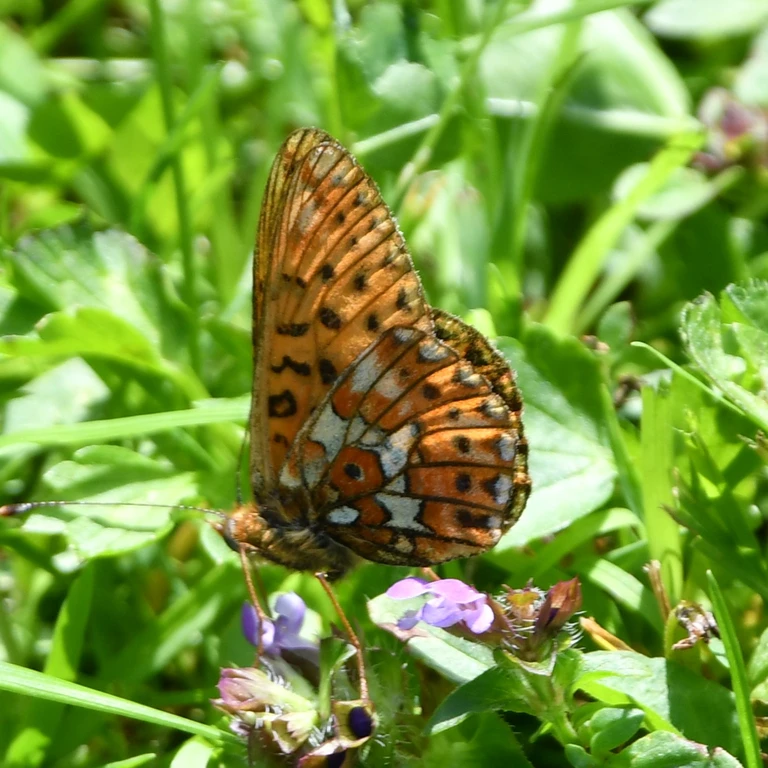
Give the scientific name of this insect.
Boloria euphrosyne (also Clossiana euphrosyne)
